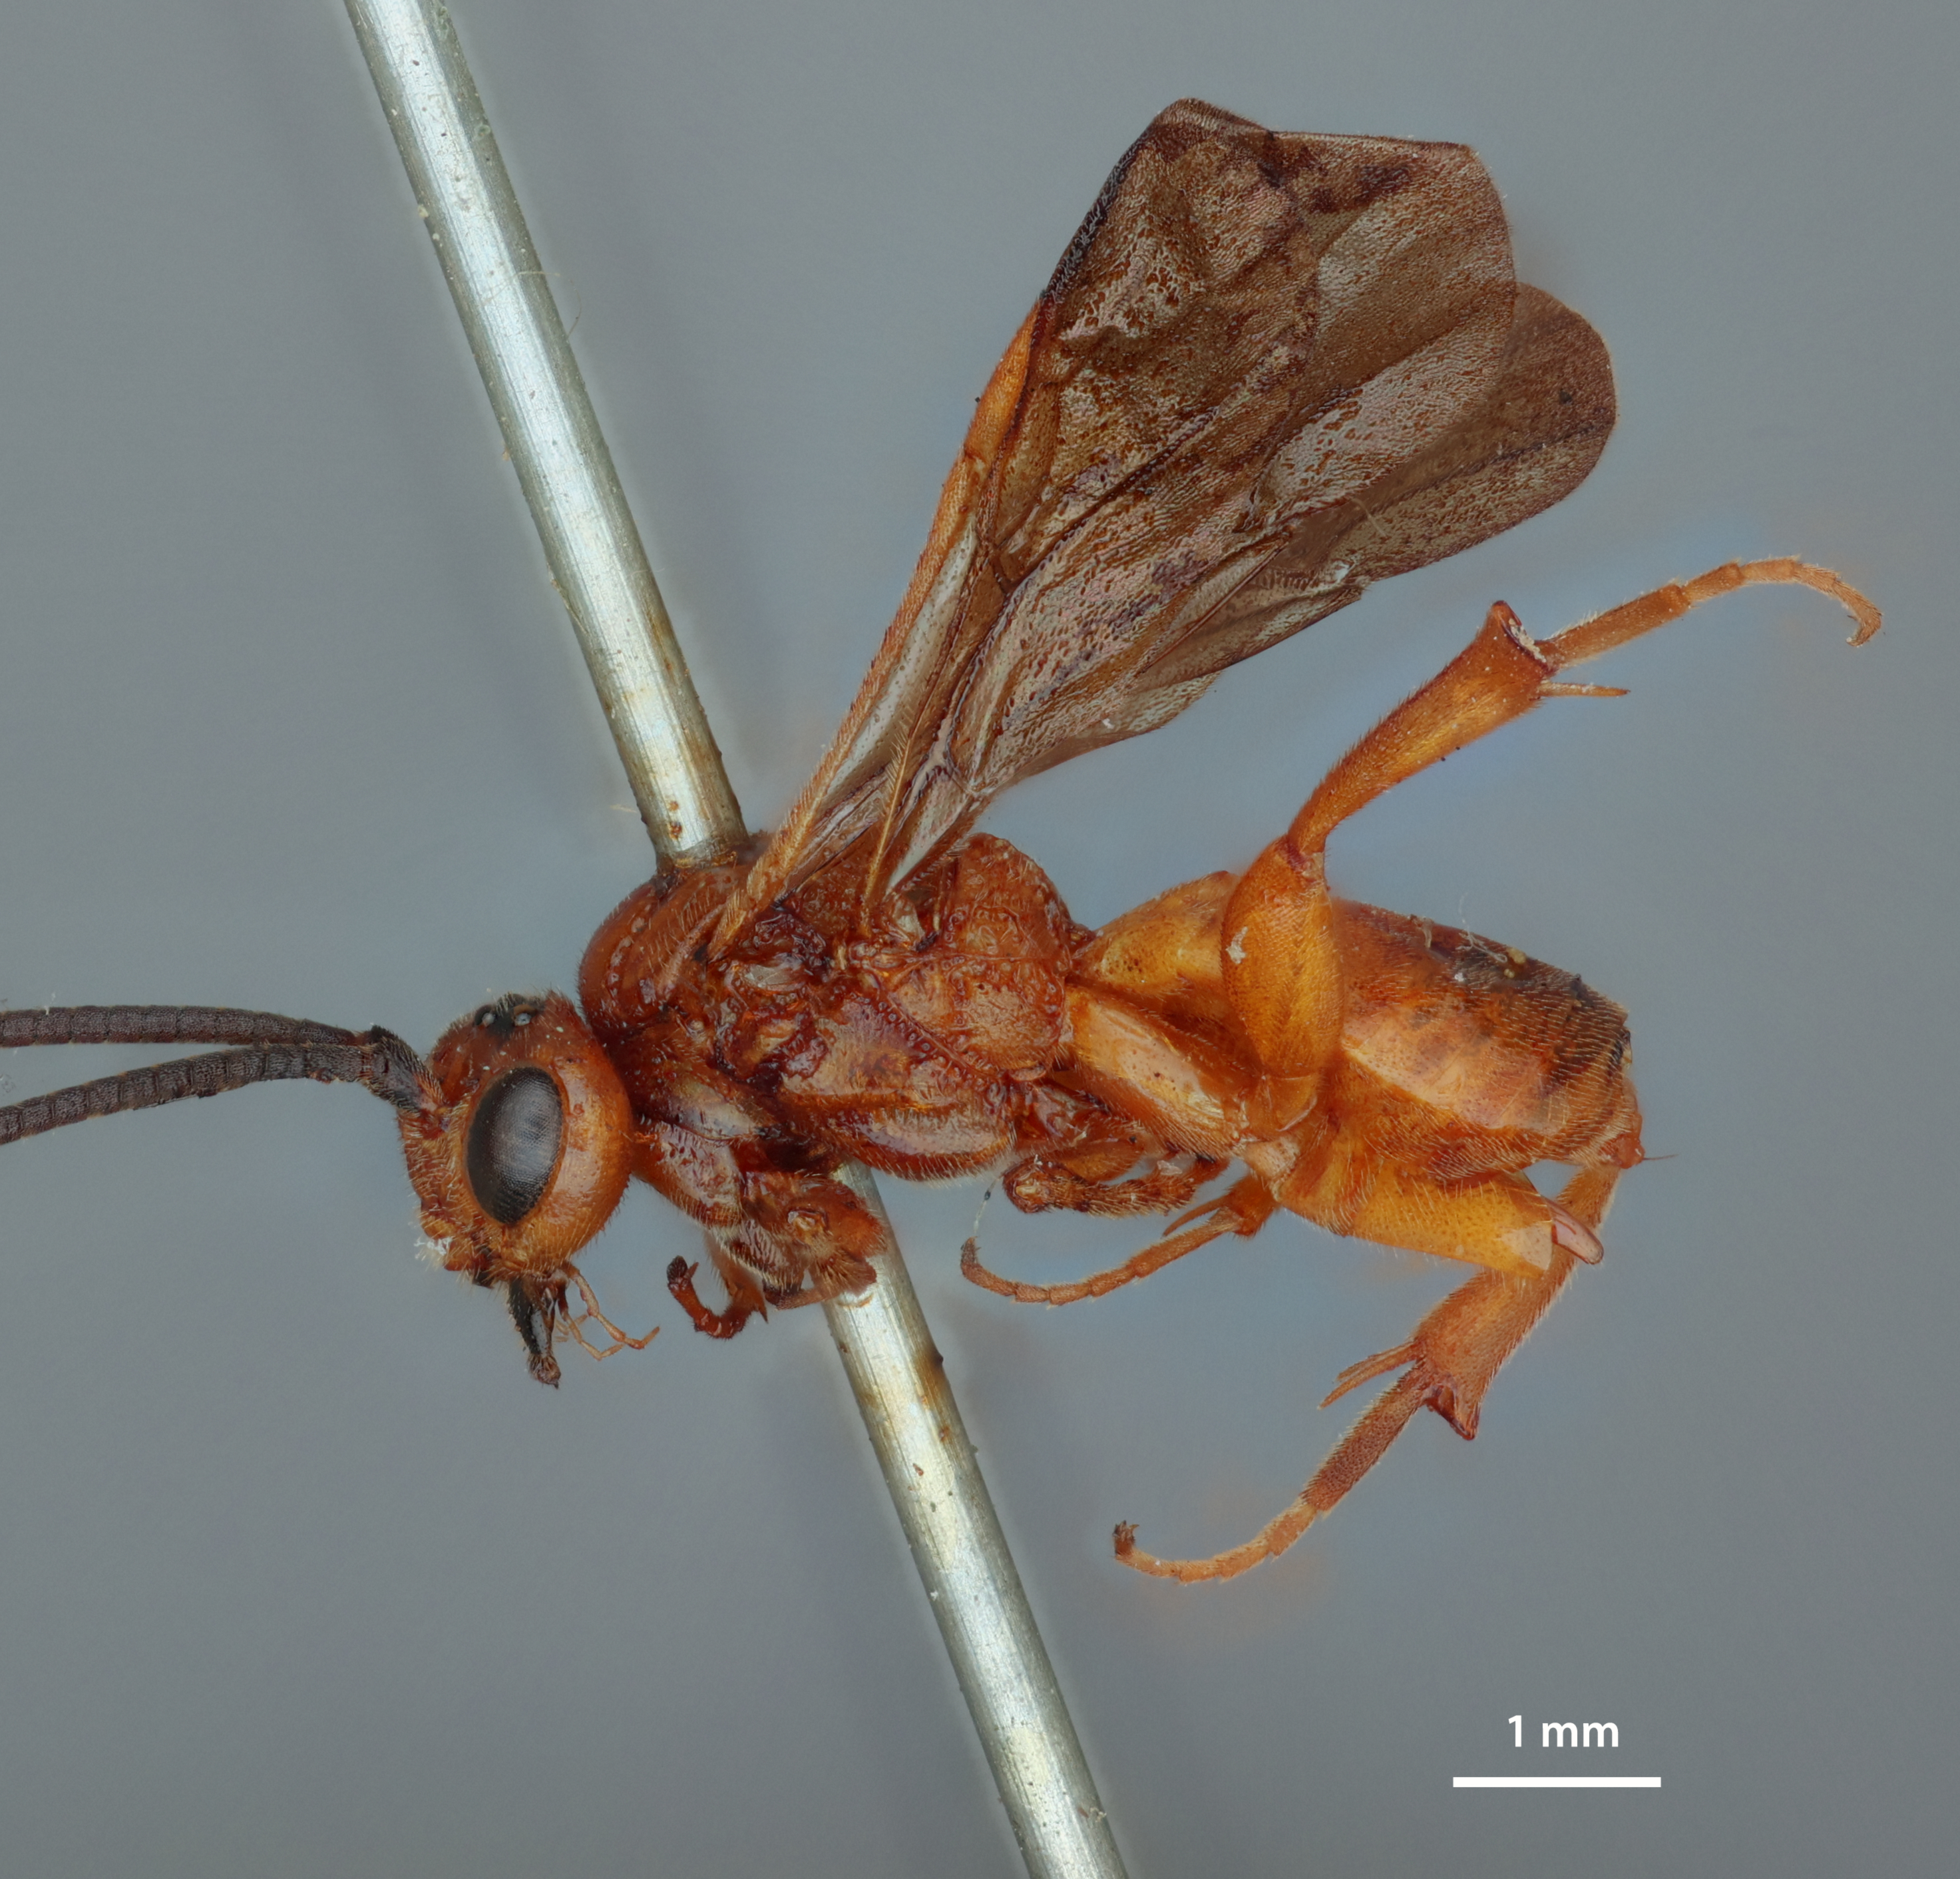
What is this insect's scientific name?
Cardiochiles rubicundus
